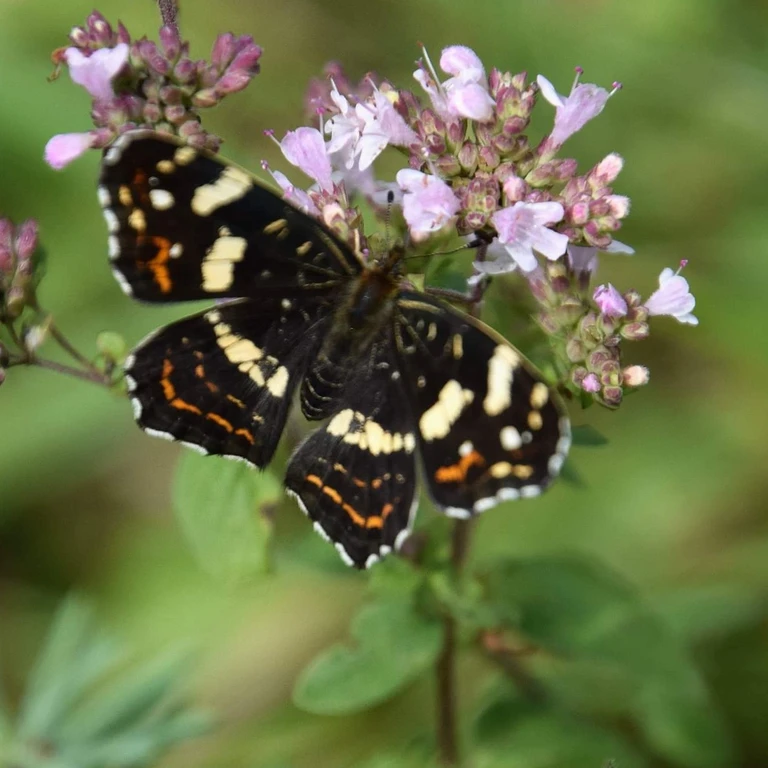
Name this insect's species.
Araschnia levana
